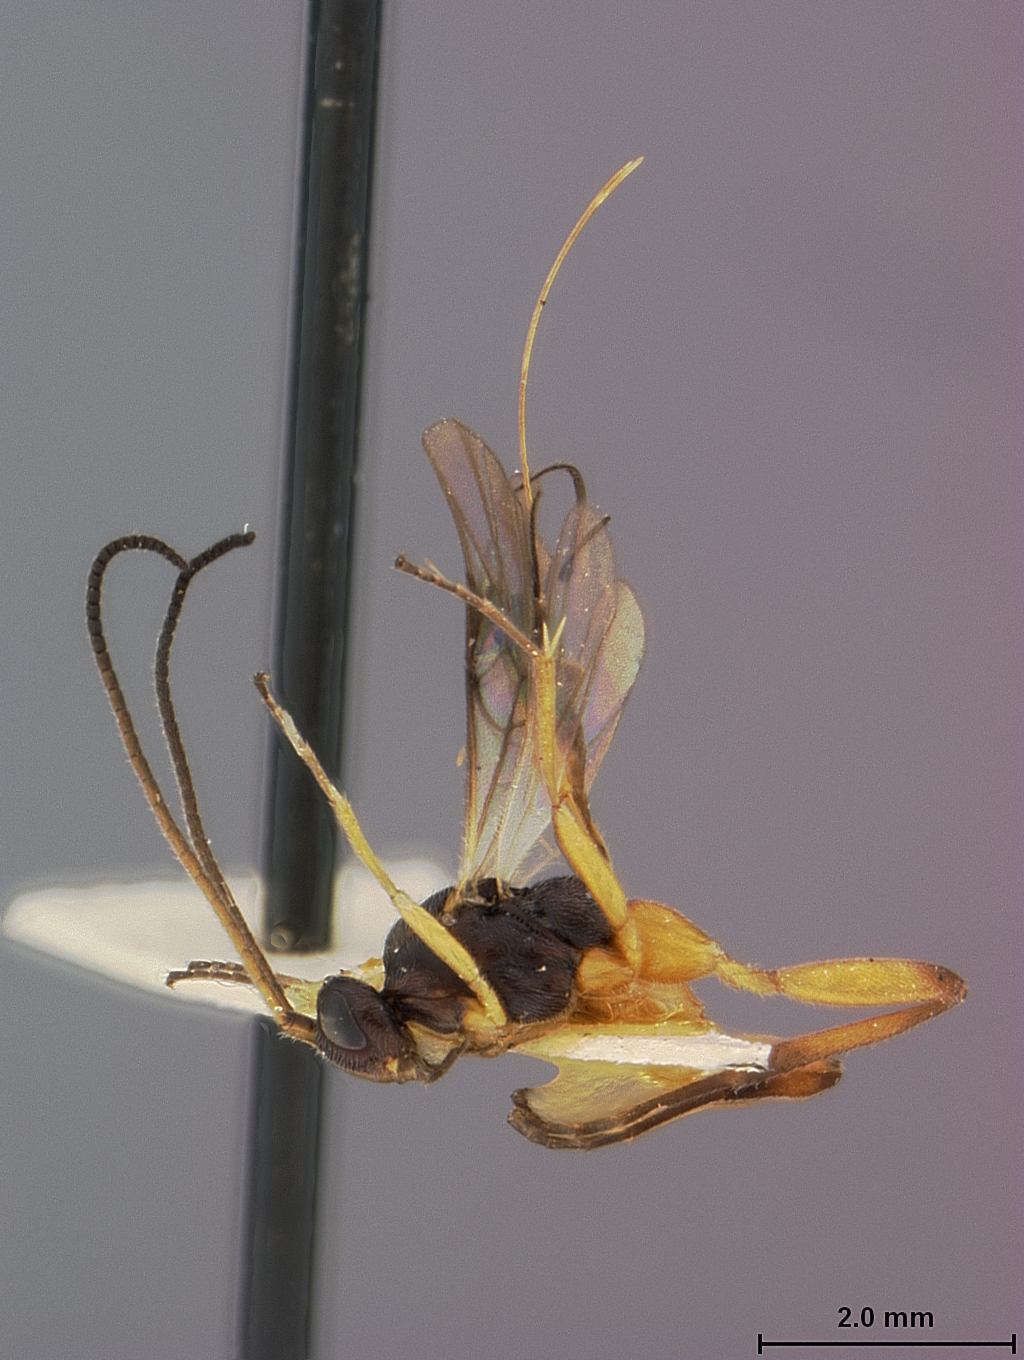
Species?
Orgilus cinctus
